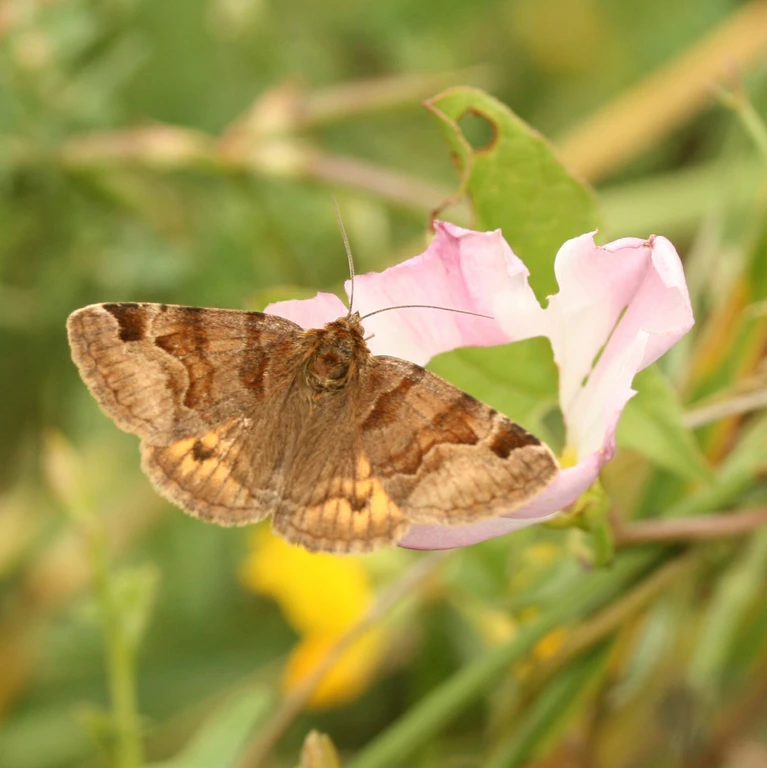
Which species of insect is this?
Euclidia glyphica
